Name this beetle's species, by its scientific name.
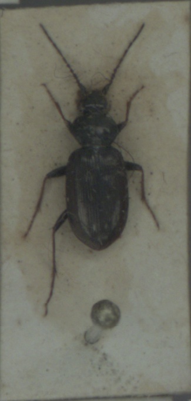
Loricera pilicornis
